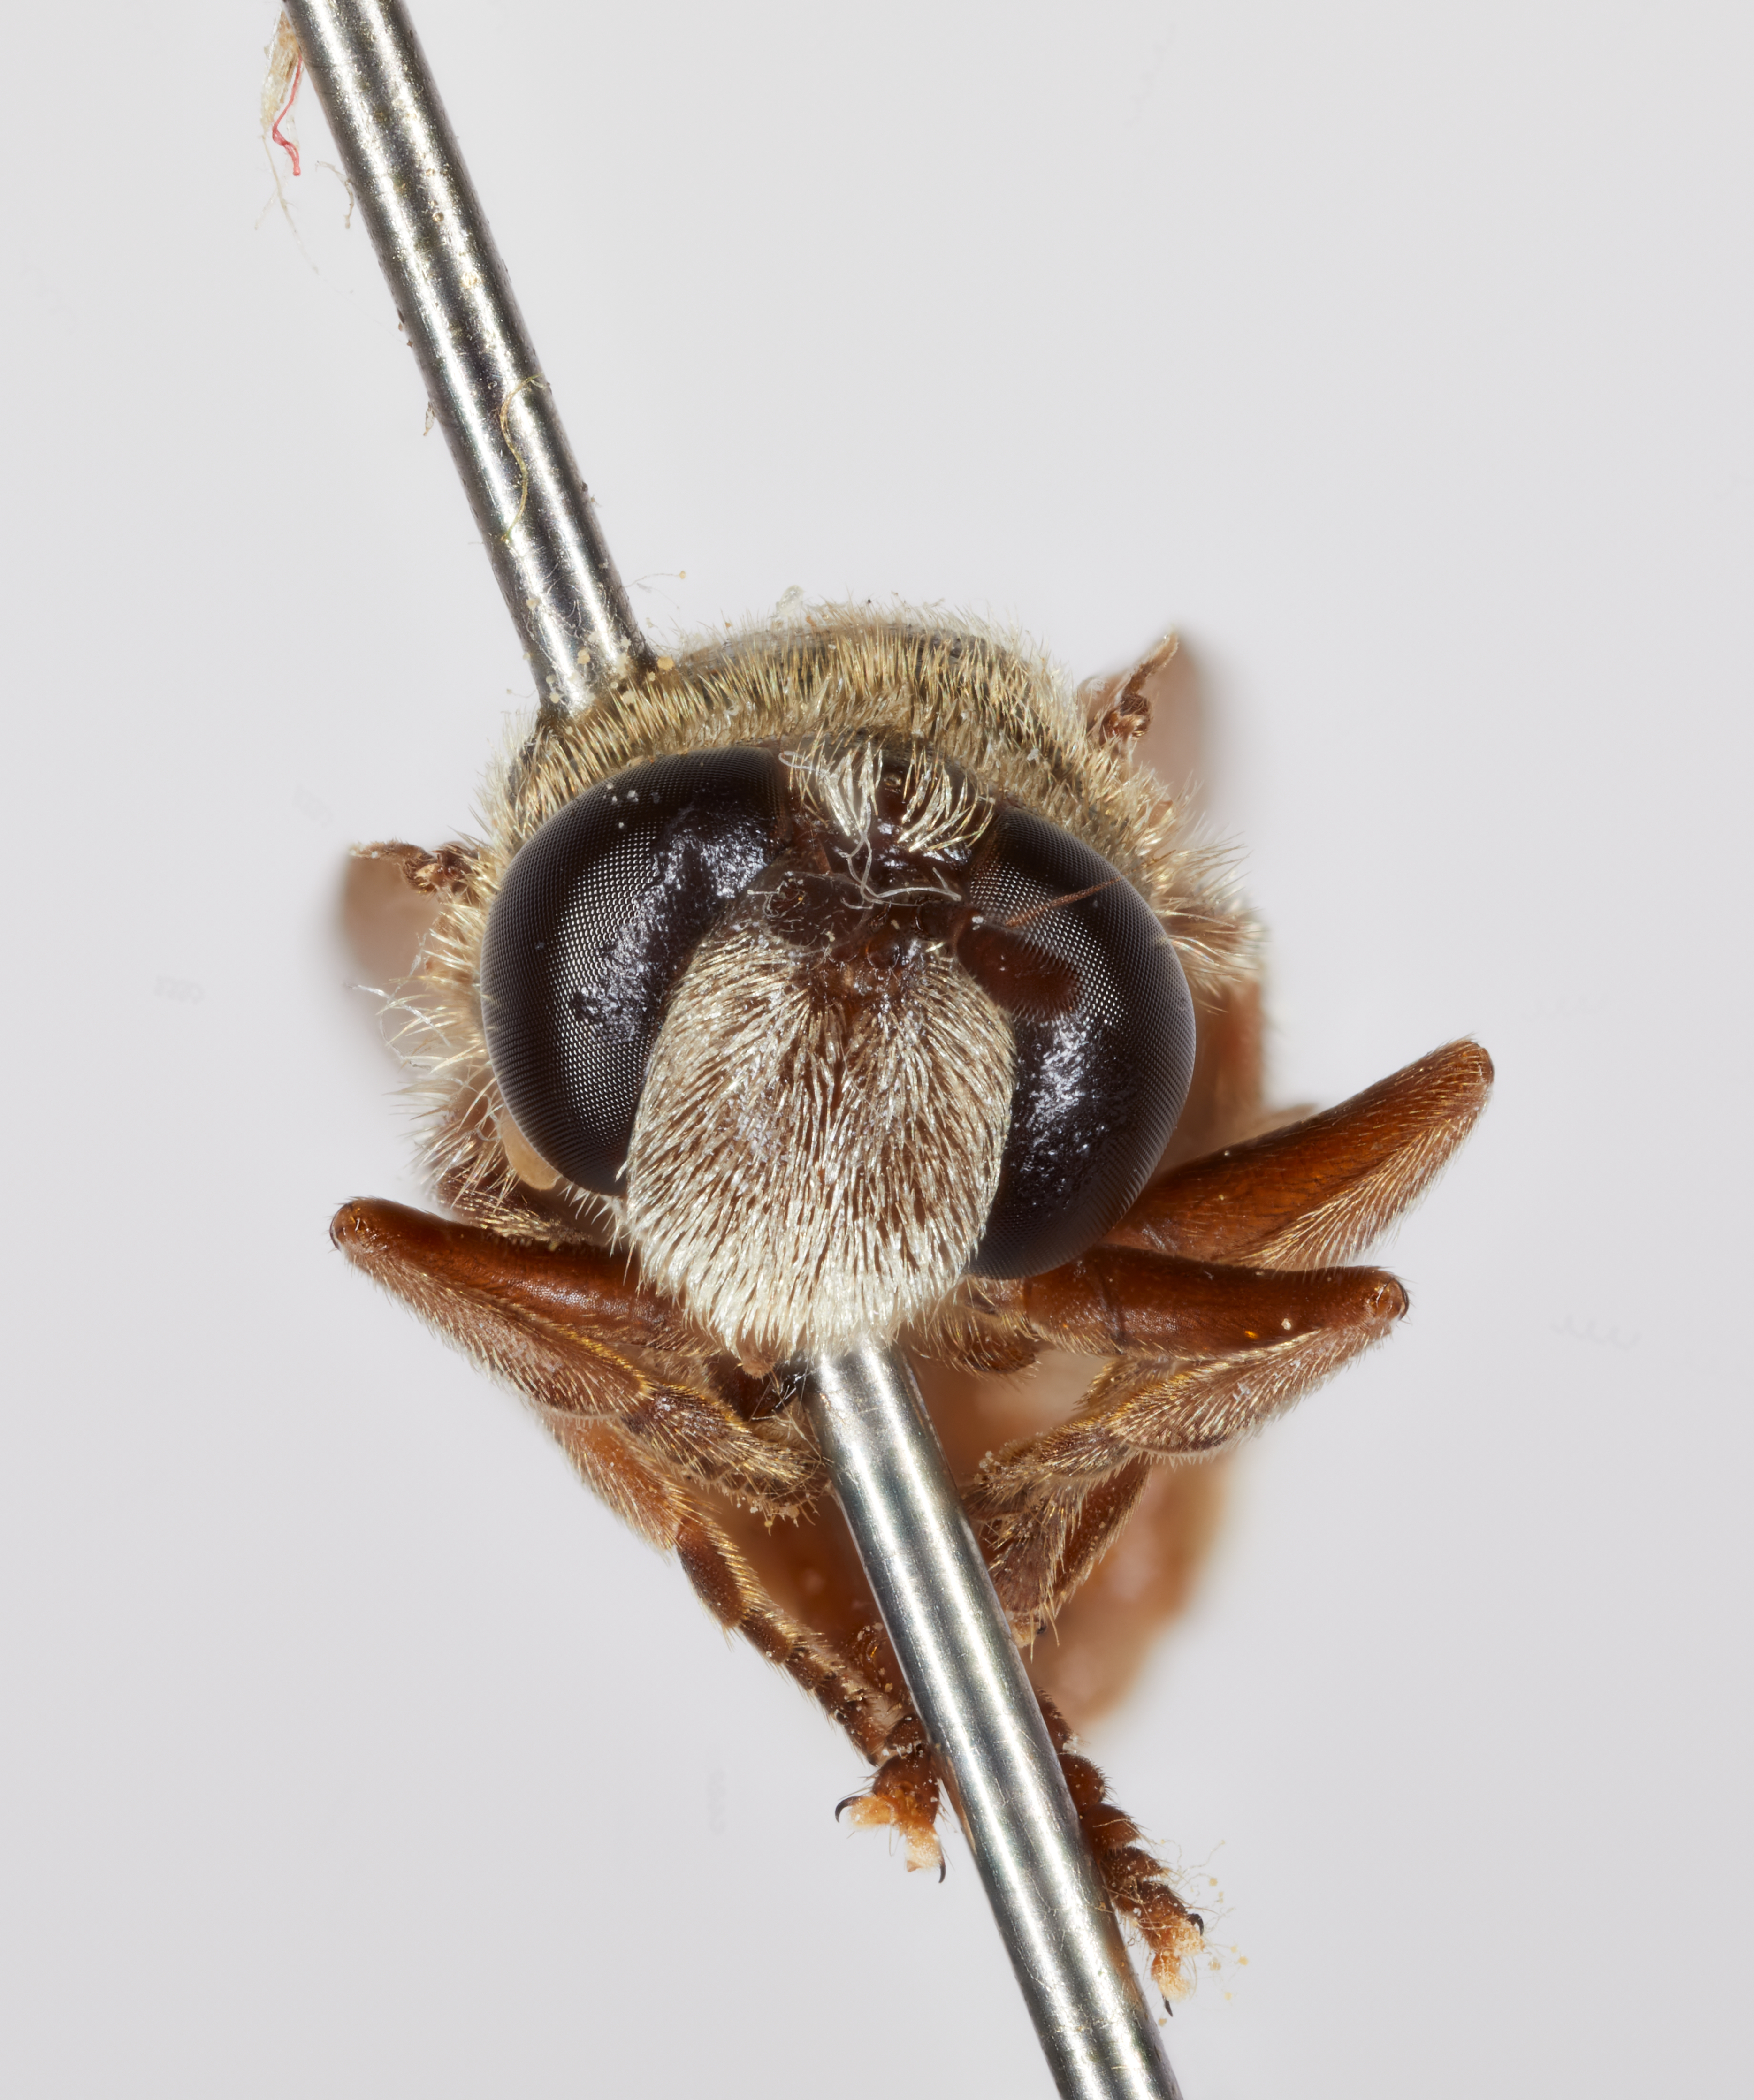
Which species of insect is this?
Microdon abstrusus
